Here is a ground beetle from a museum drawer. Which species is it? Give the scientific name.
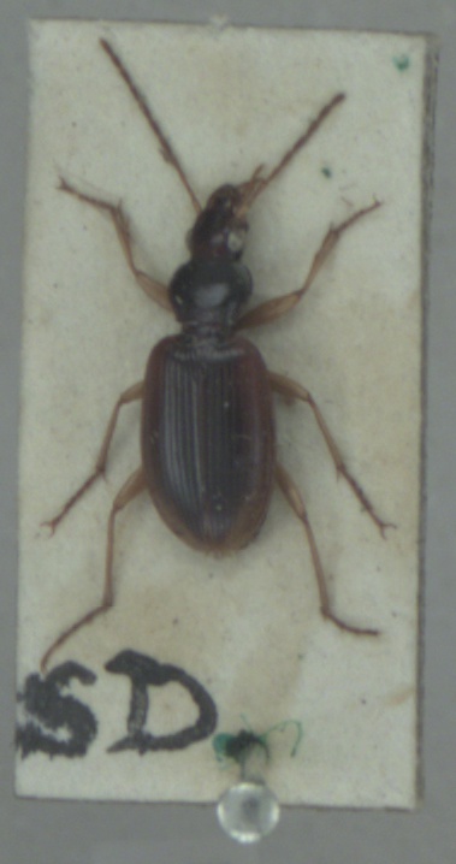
Paranchus albipes
